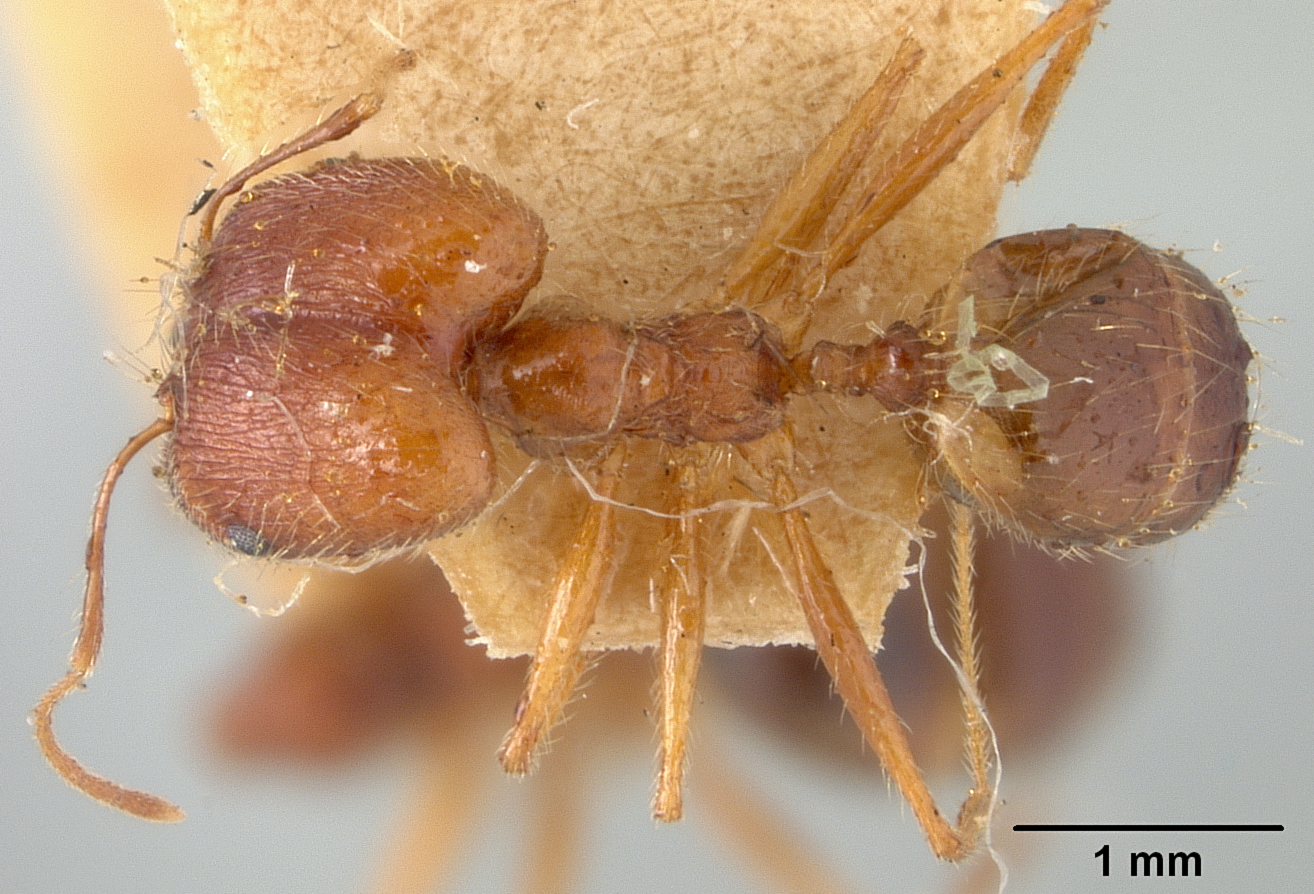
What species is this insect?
Pheidole escherichii
